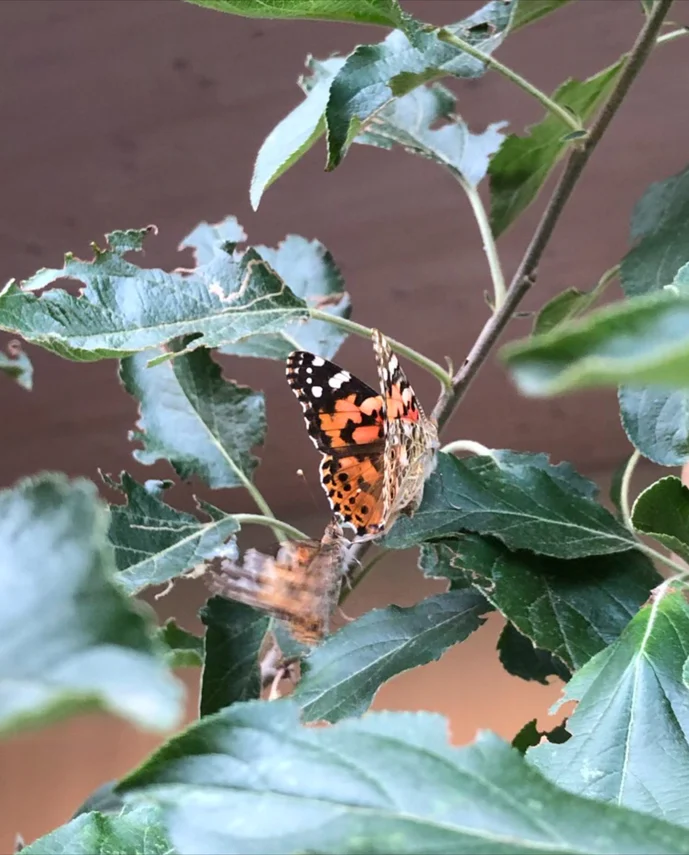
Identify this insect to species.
Vanessa cardui
